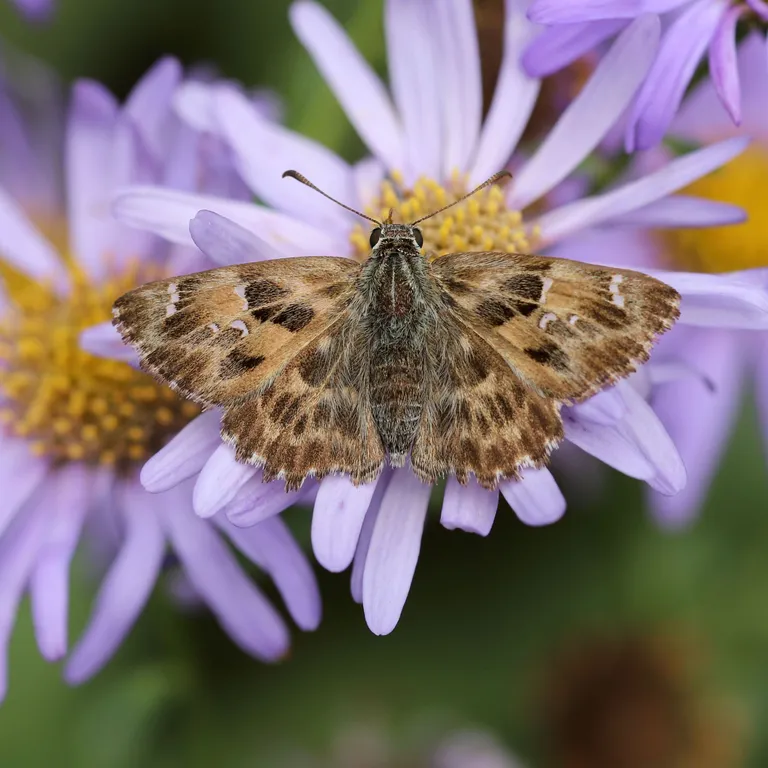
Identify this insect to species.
Carcharodus alceae
